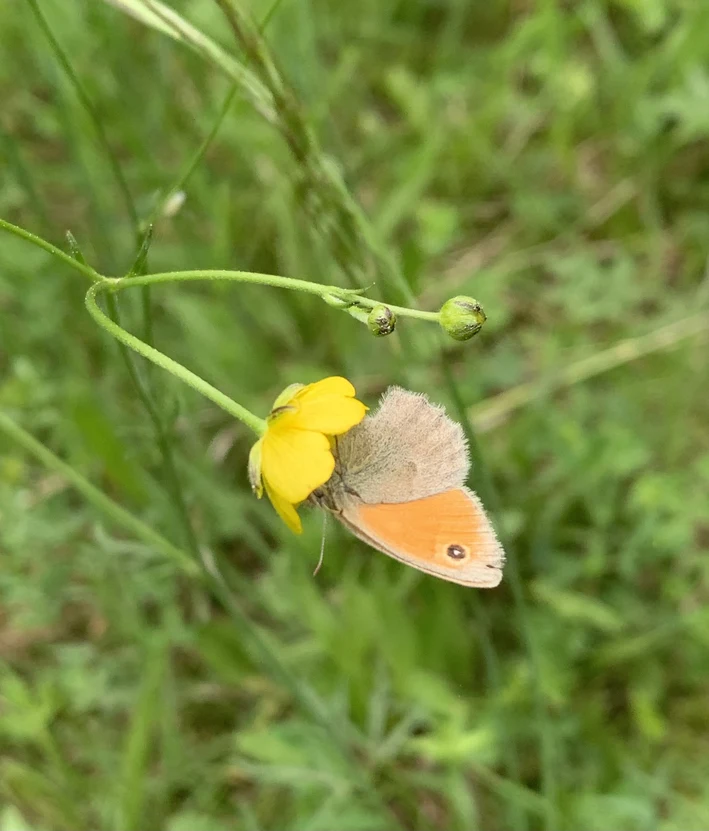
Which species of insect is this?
Coenonympha pamphilus
